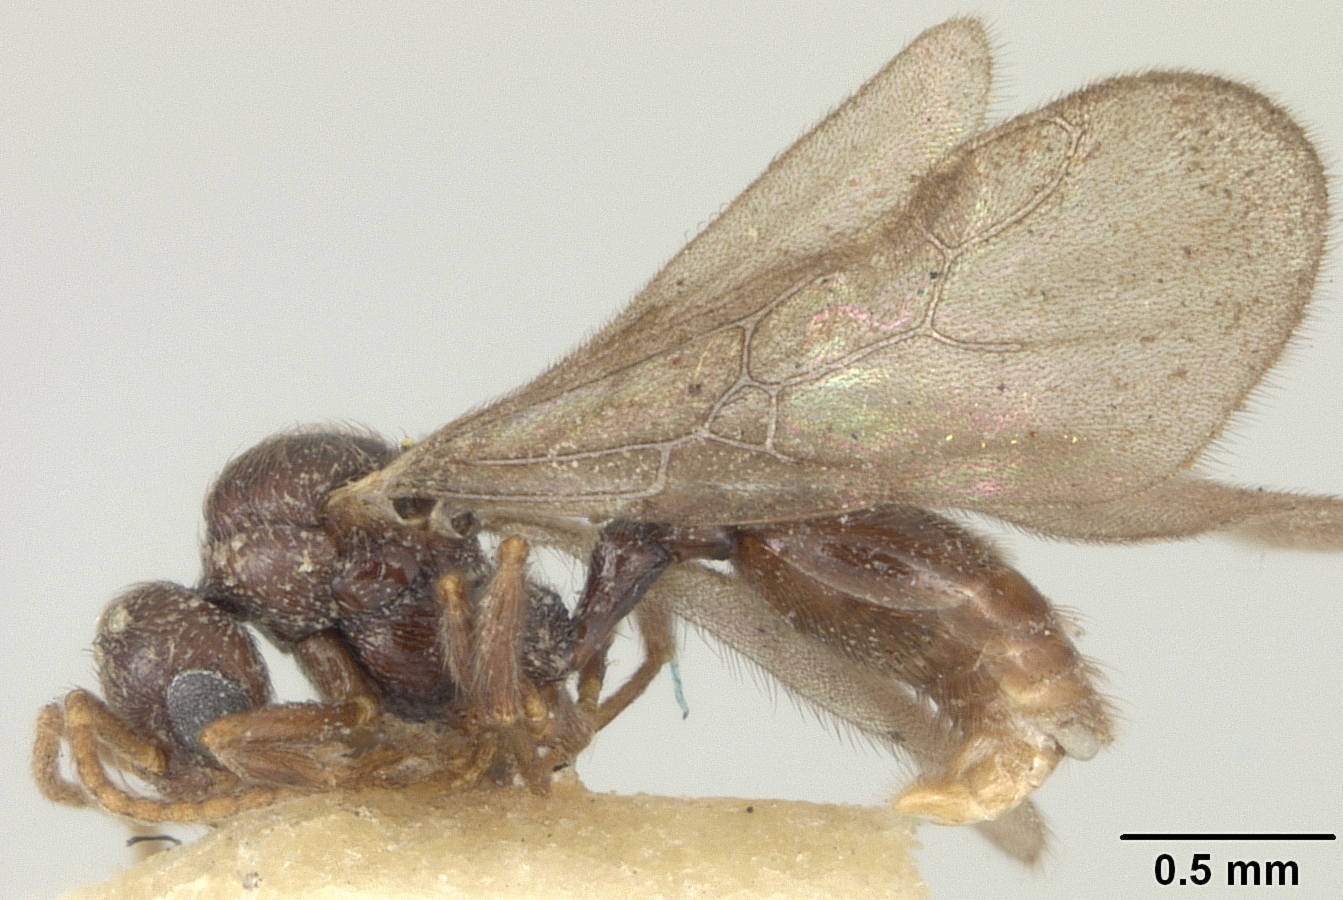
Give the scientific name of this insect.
Rogeria striatella
